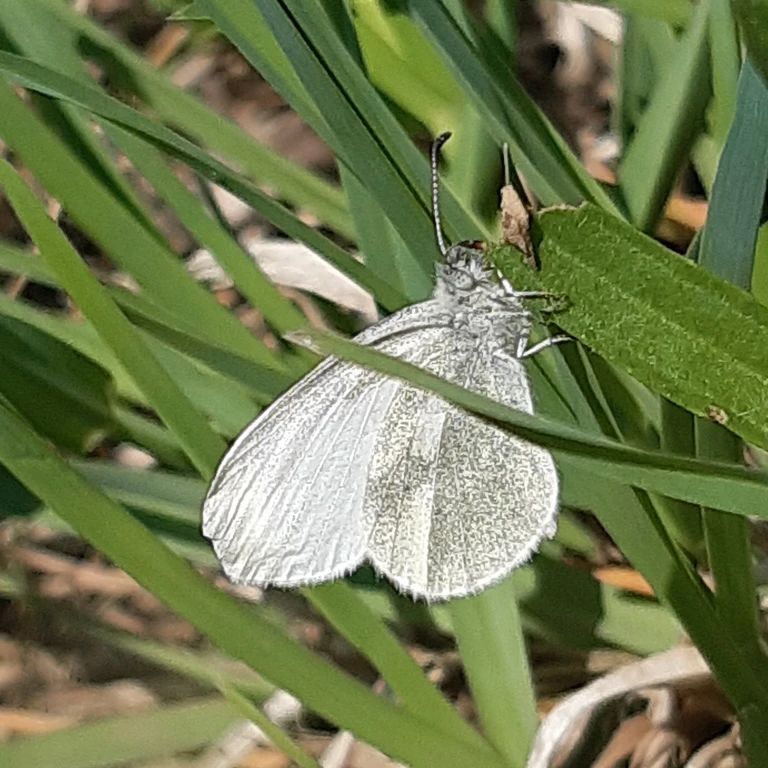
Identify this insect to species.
Leptidea sinapis/juvernica
